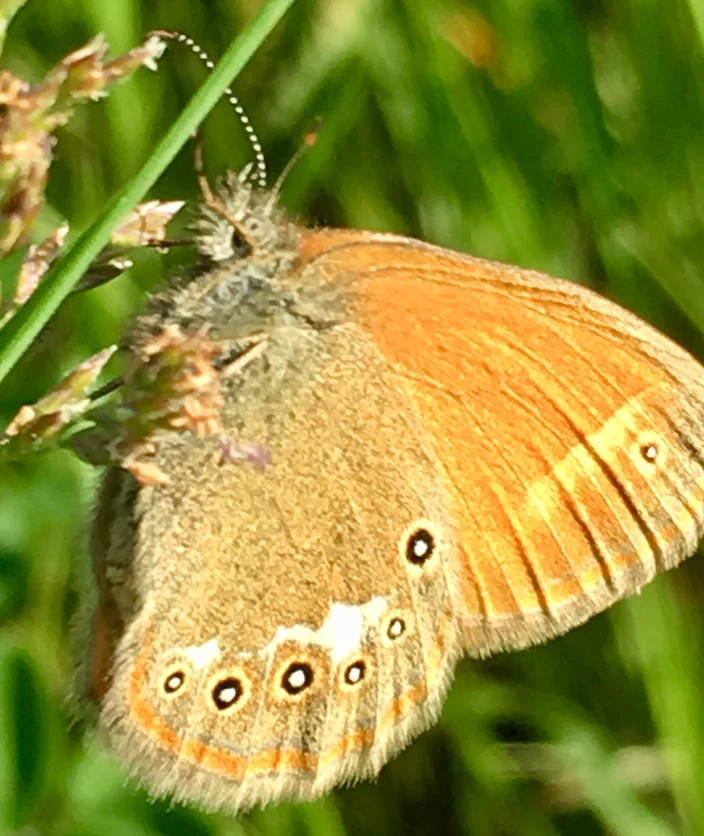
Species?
Coenonympha glycerion (also Coenonympha iphis)
